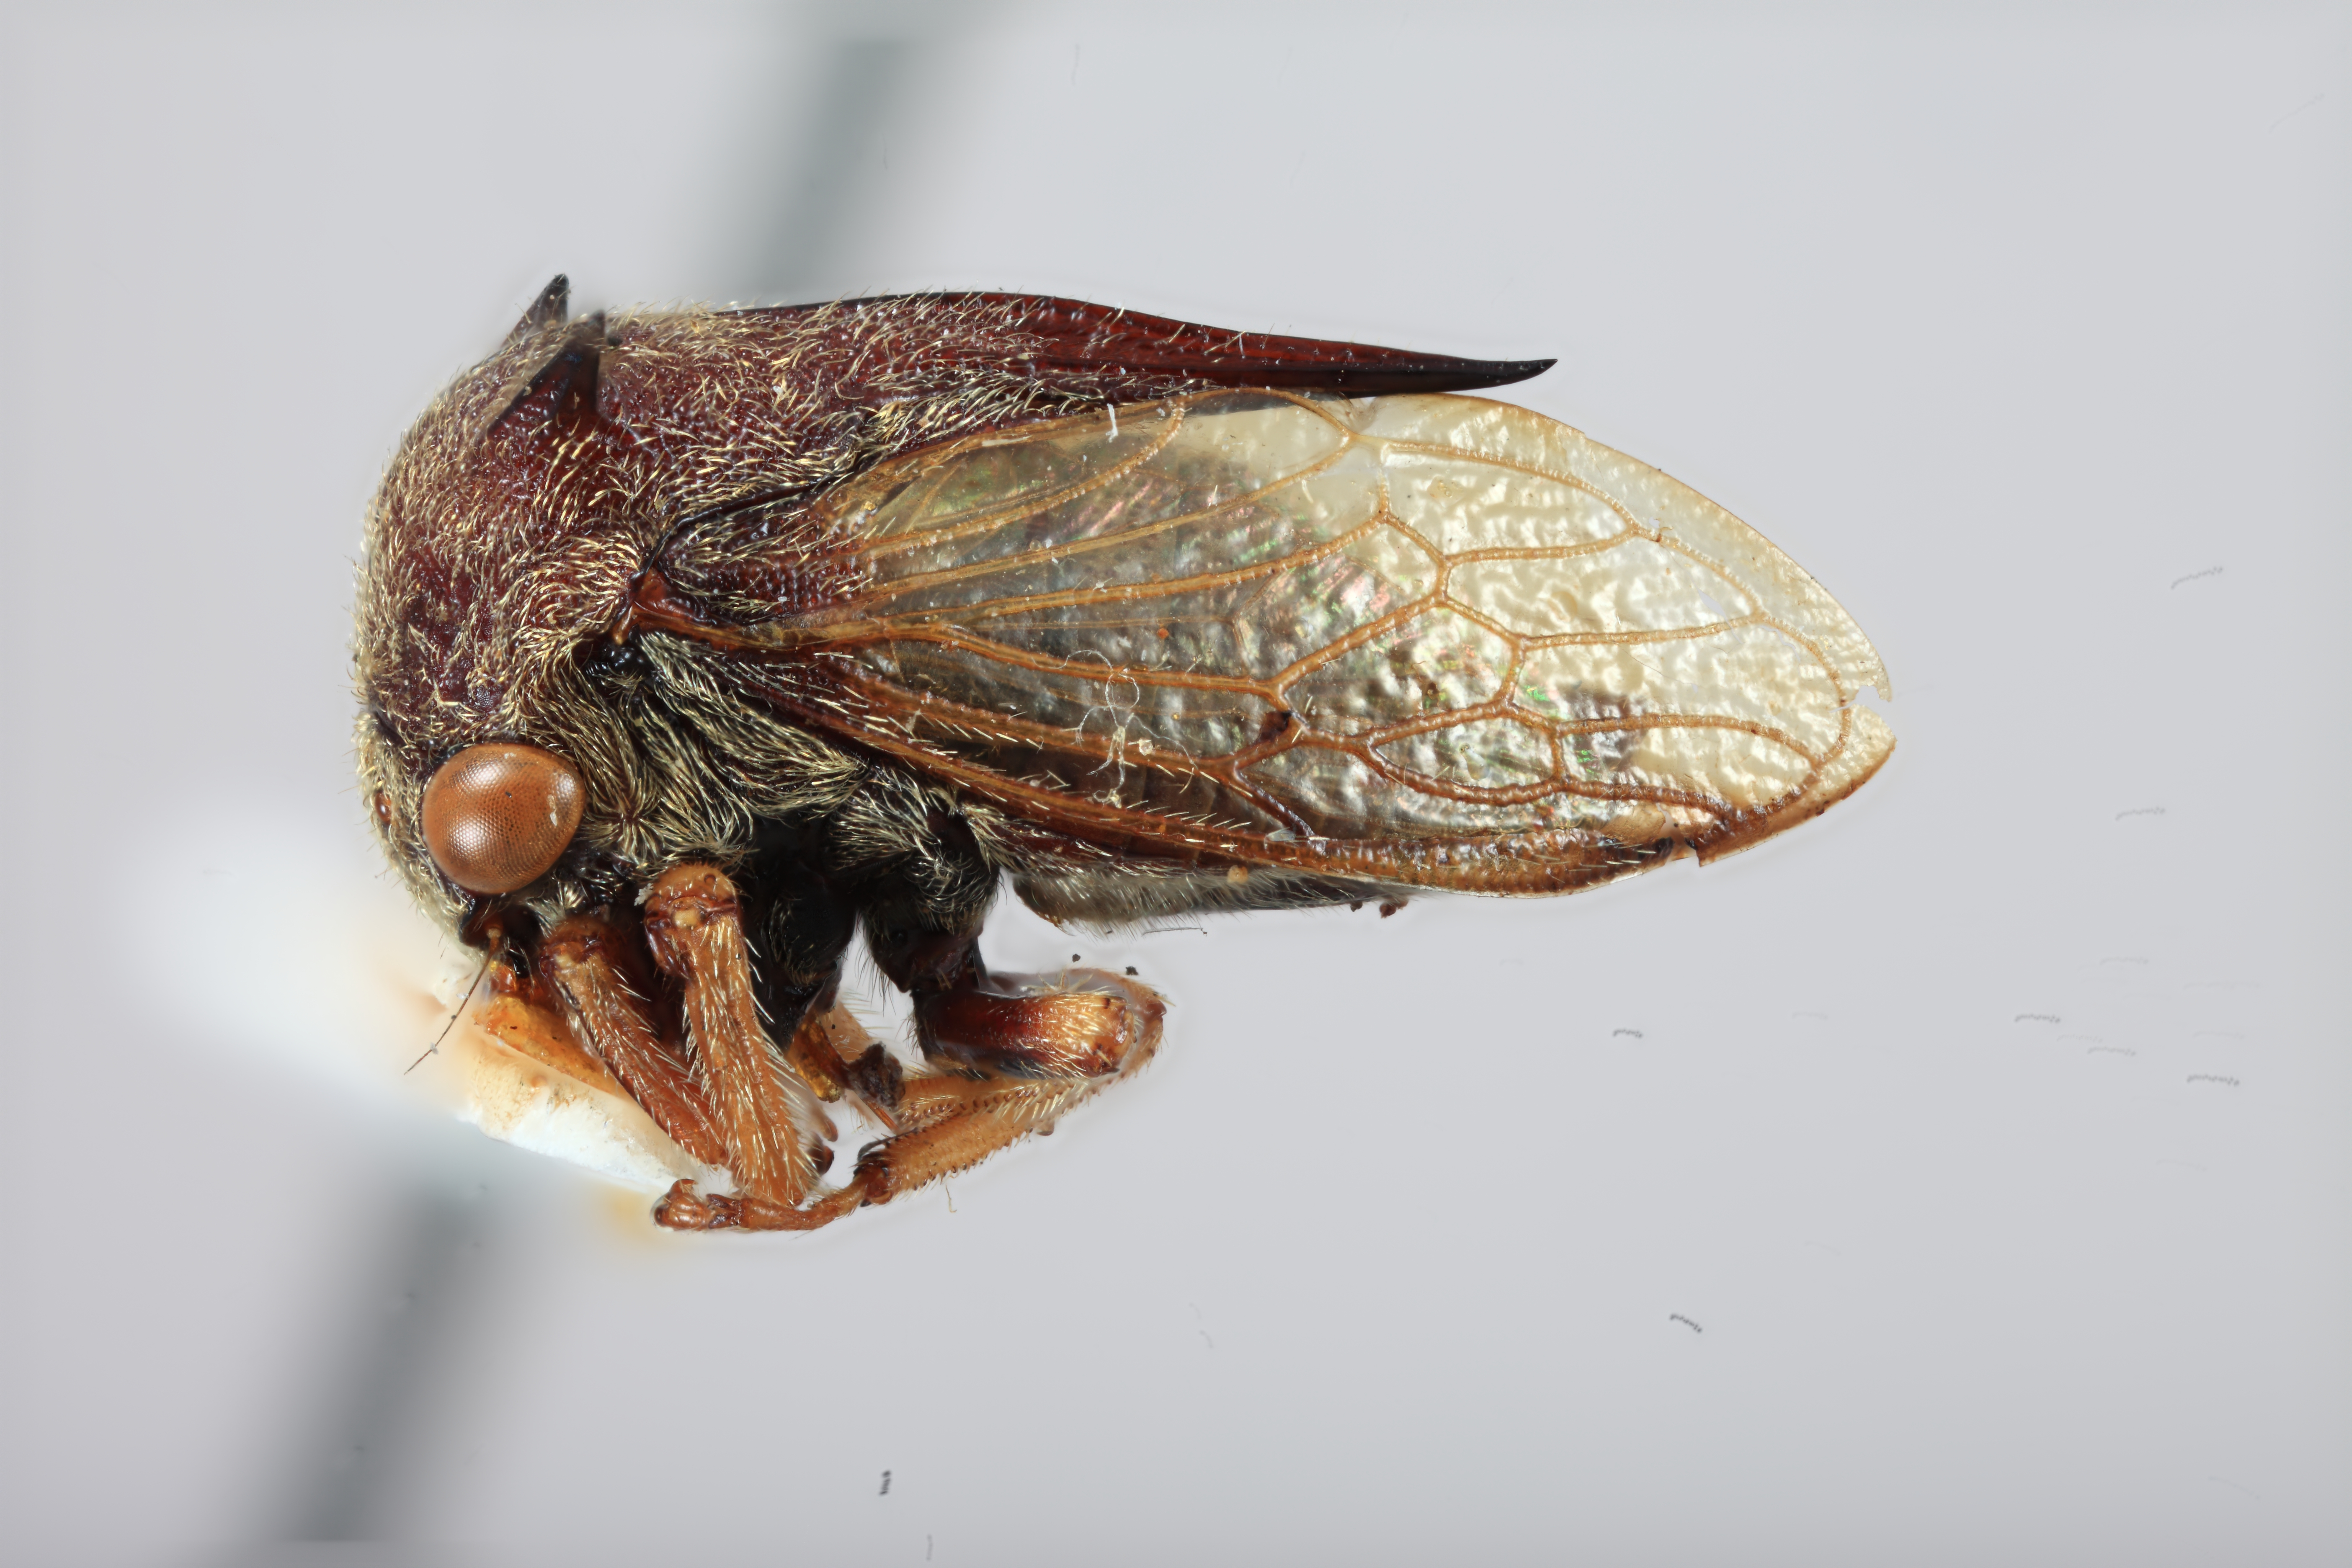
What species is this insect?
Tricentrus attenuicornis
